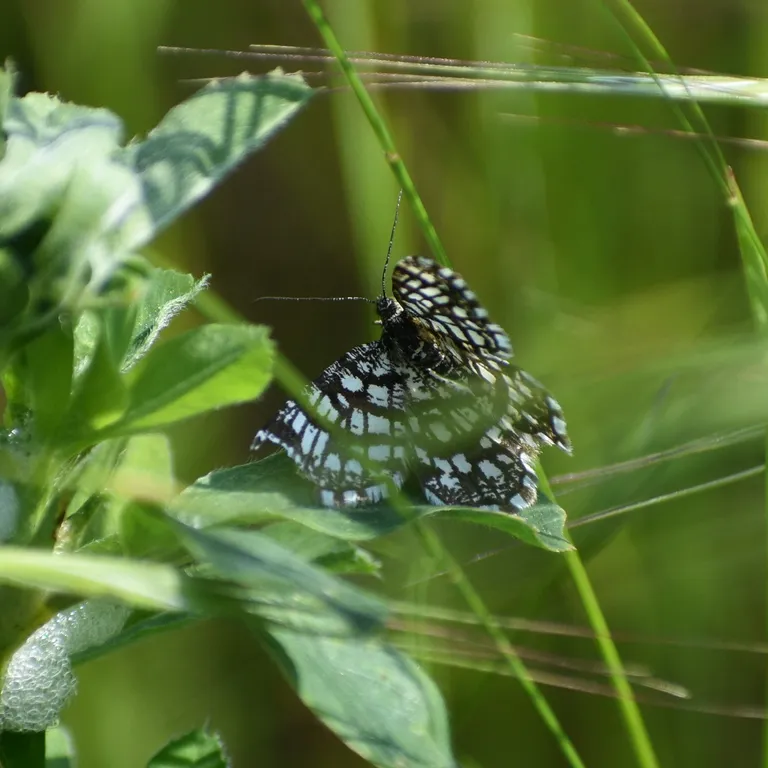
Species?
Chiasmia clathrata
